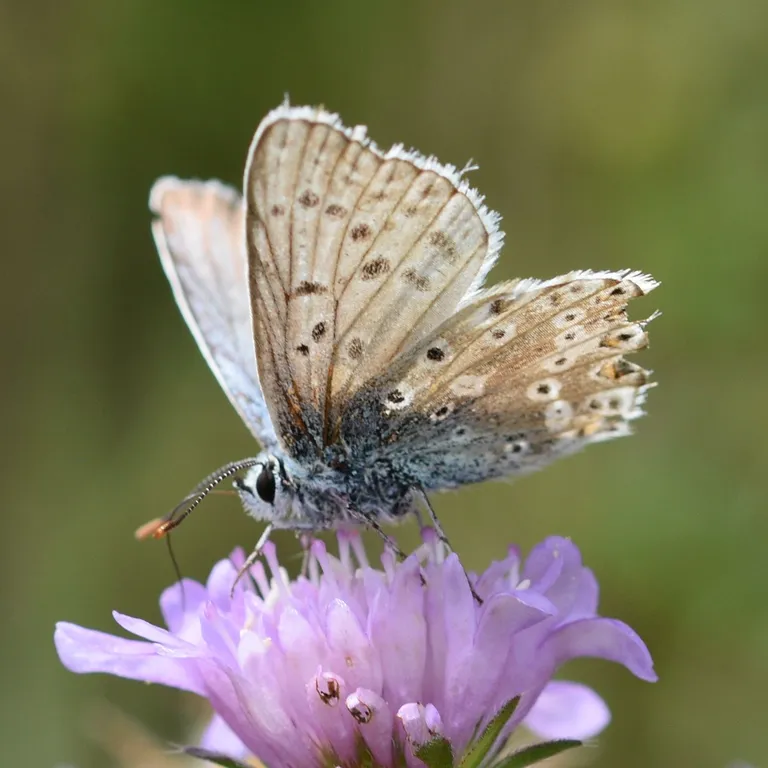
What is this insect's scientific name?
Lysandra coridon
